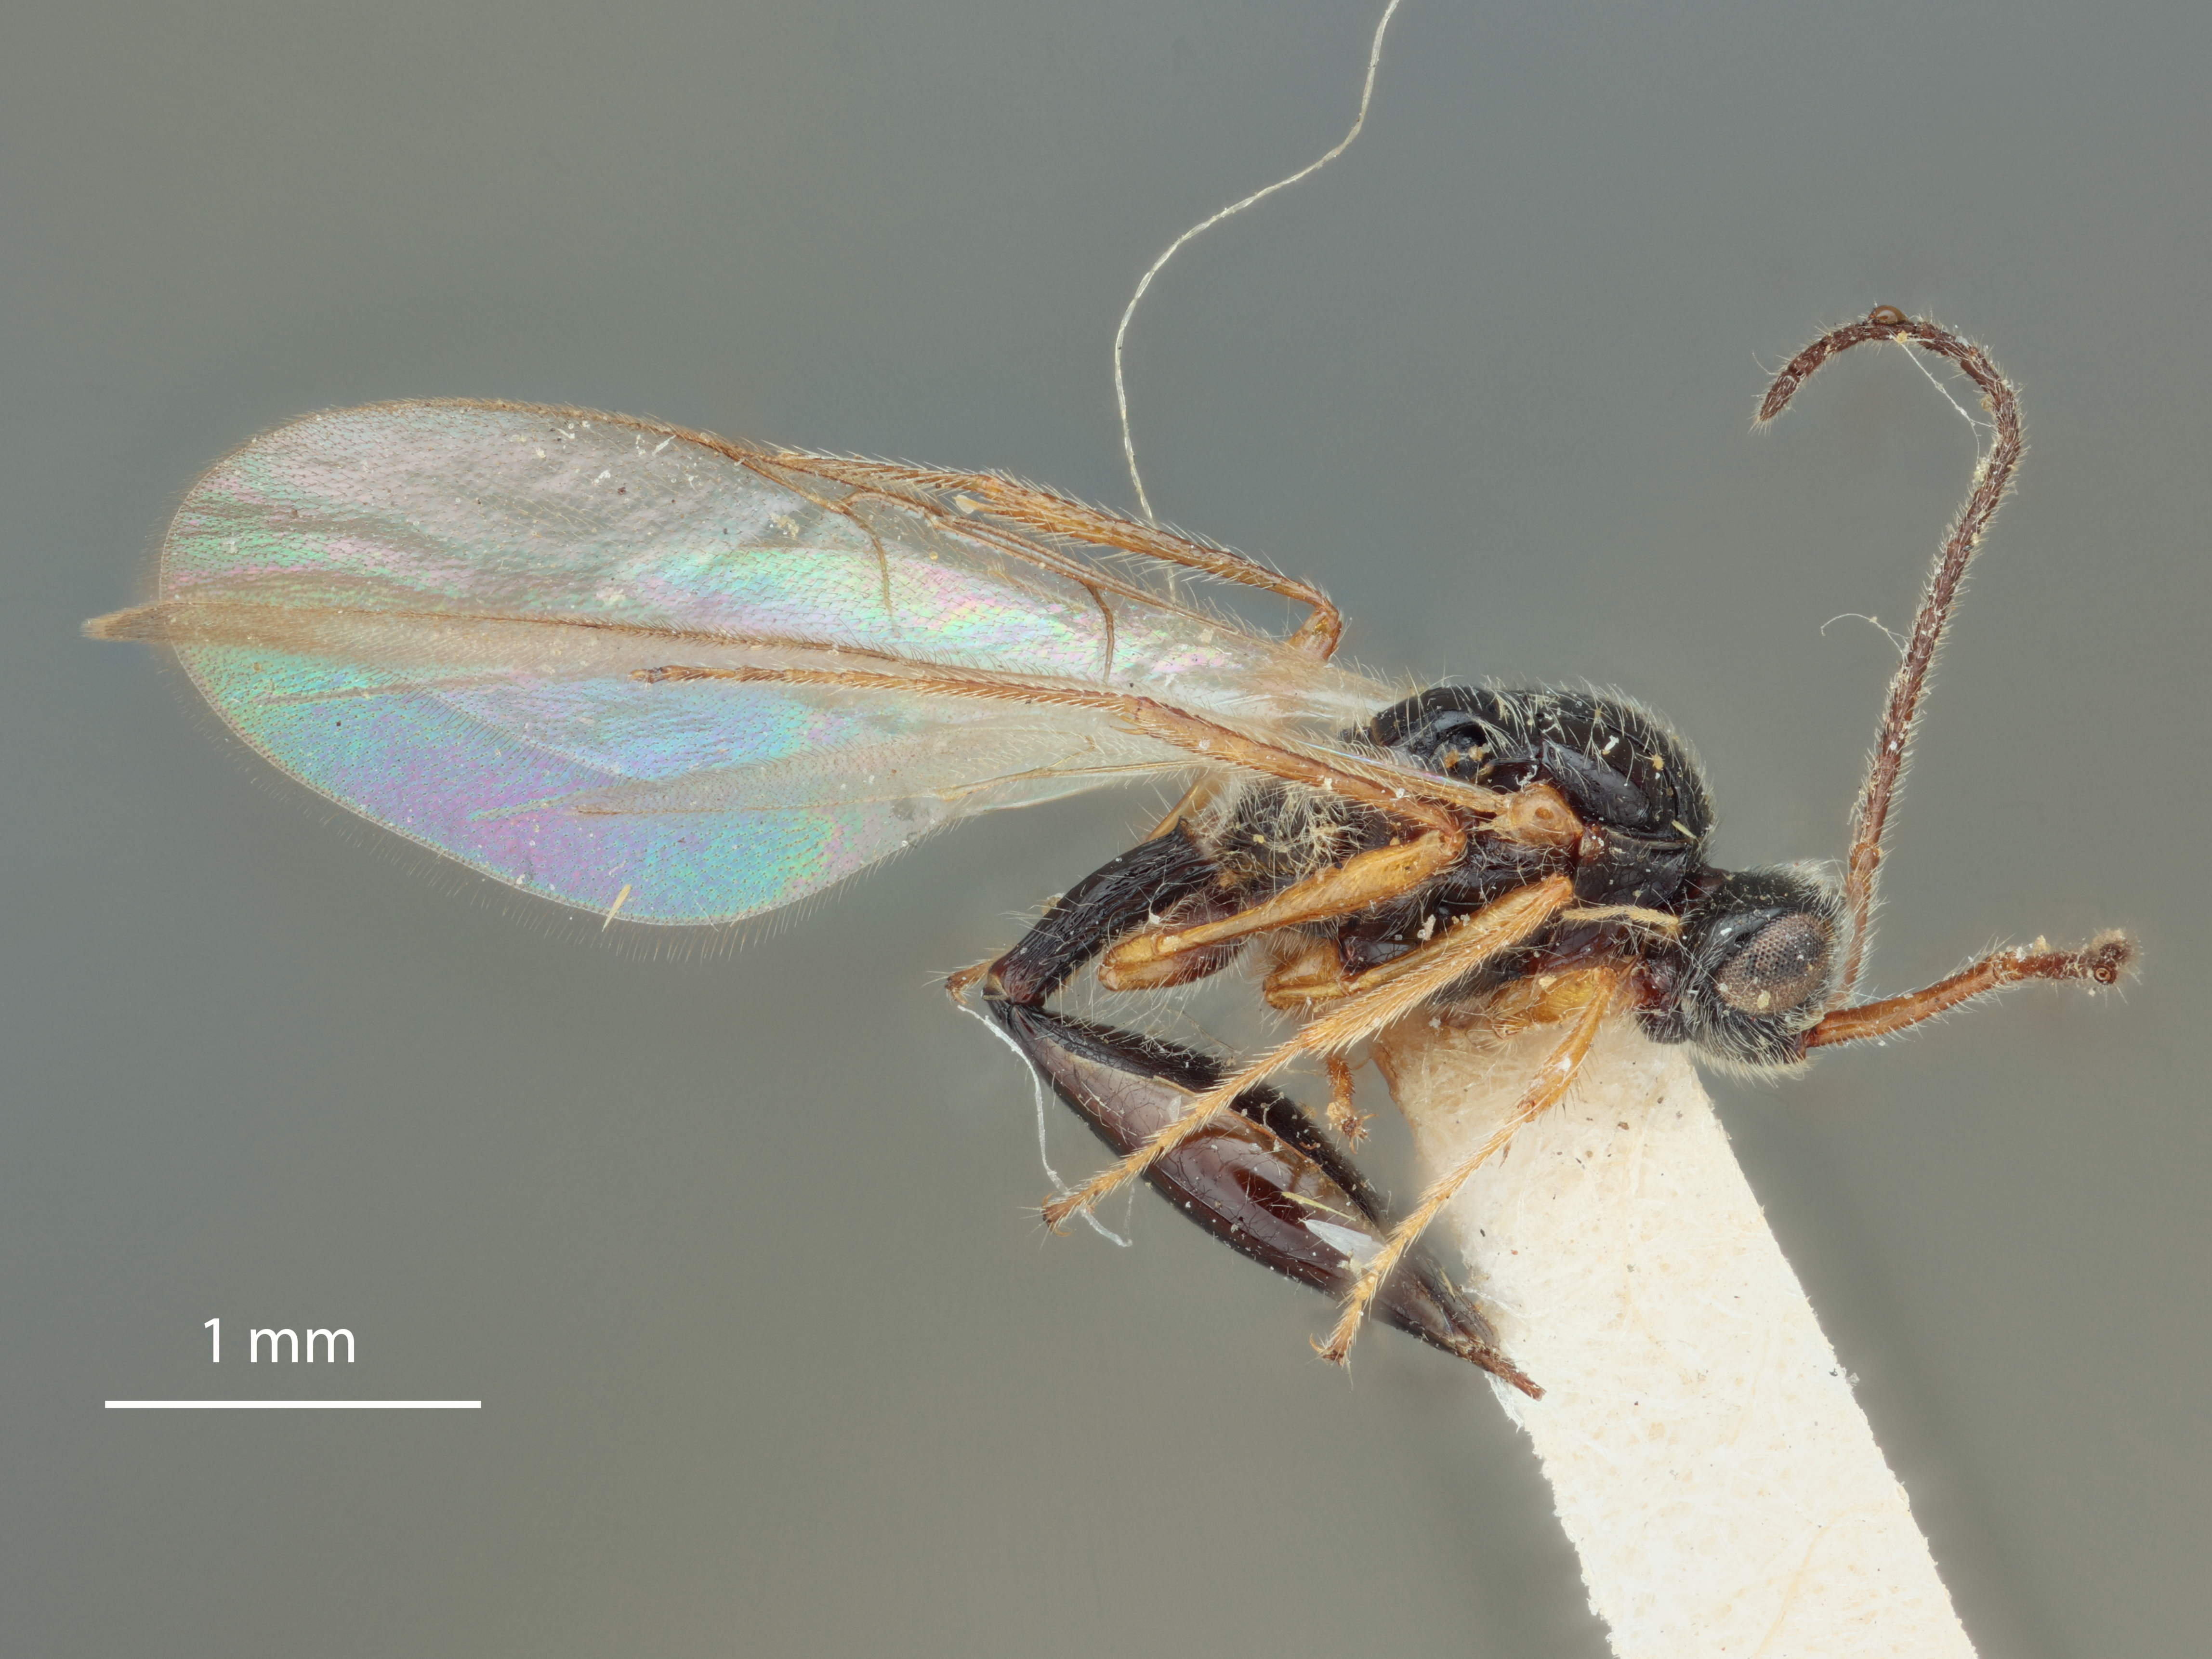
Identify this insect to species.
Miota hakonensis
